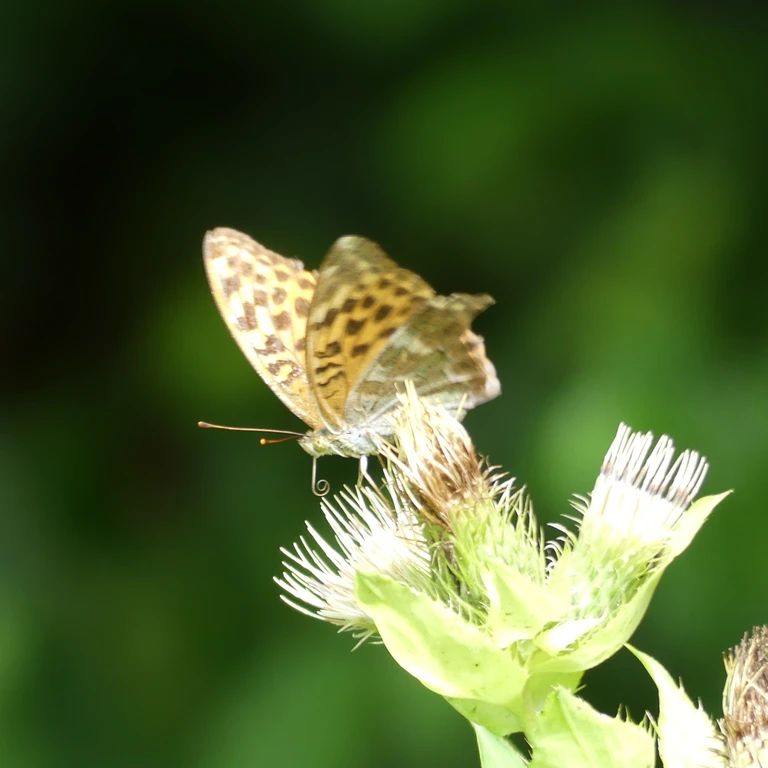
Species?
Argynnis paphia
